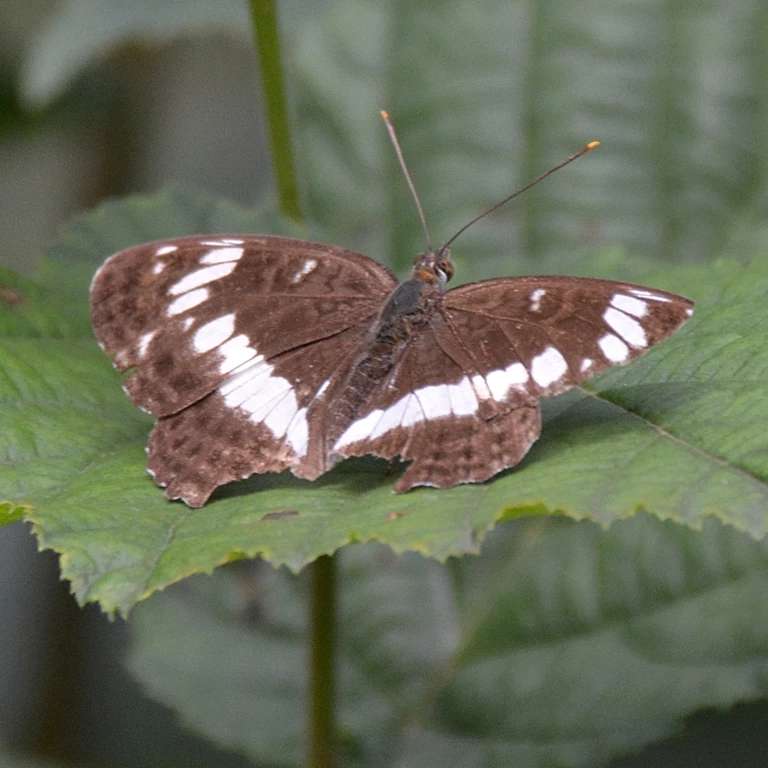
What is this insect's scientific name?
Limenitis camilla (also Ladoga camilla)
